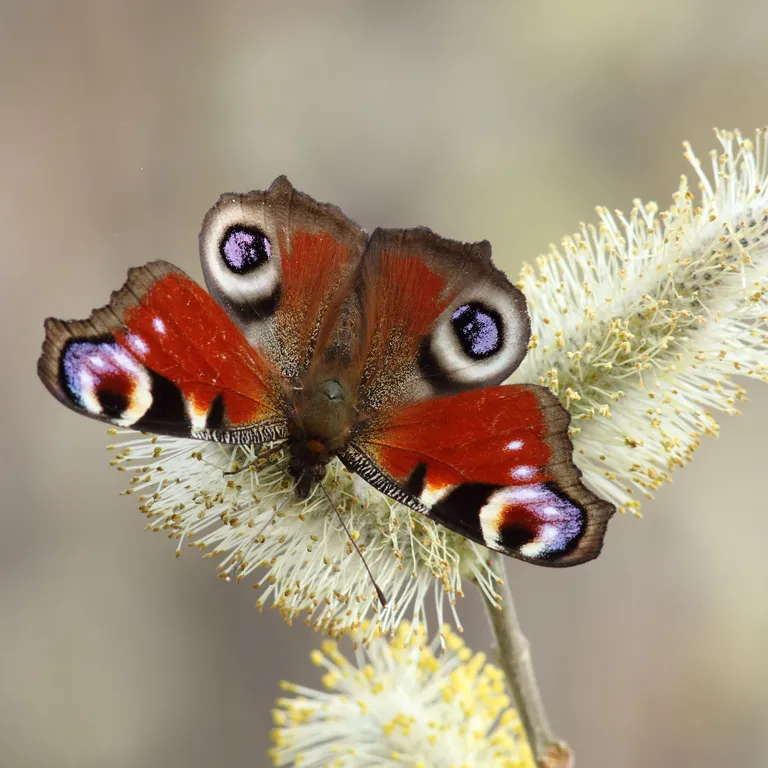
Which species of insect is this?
Aglais io
